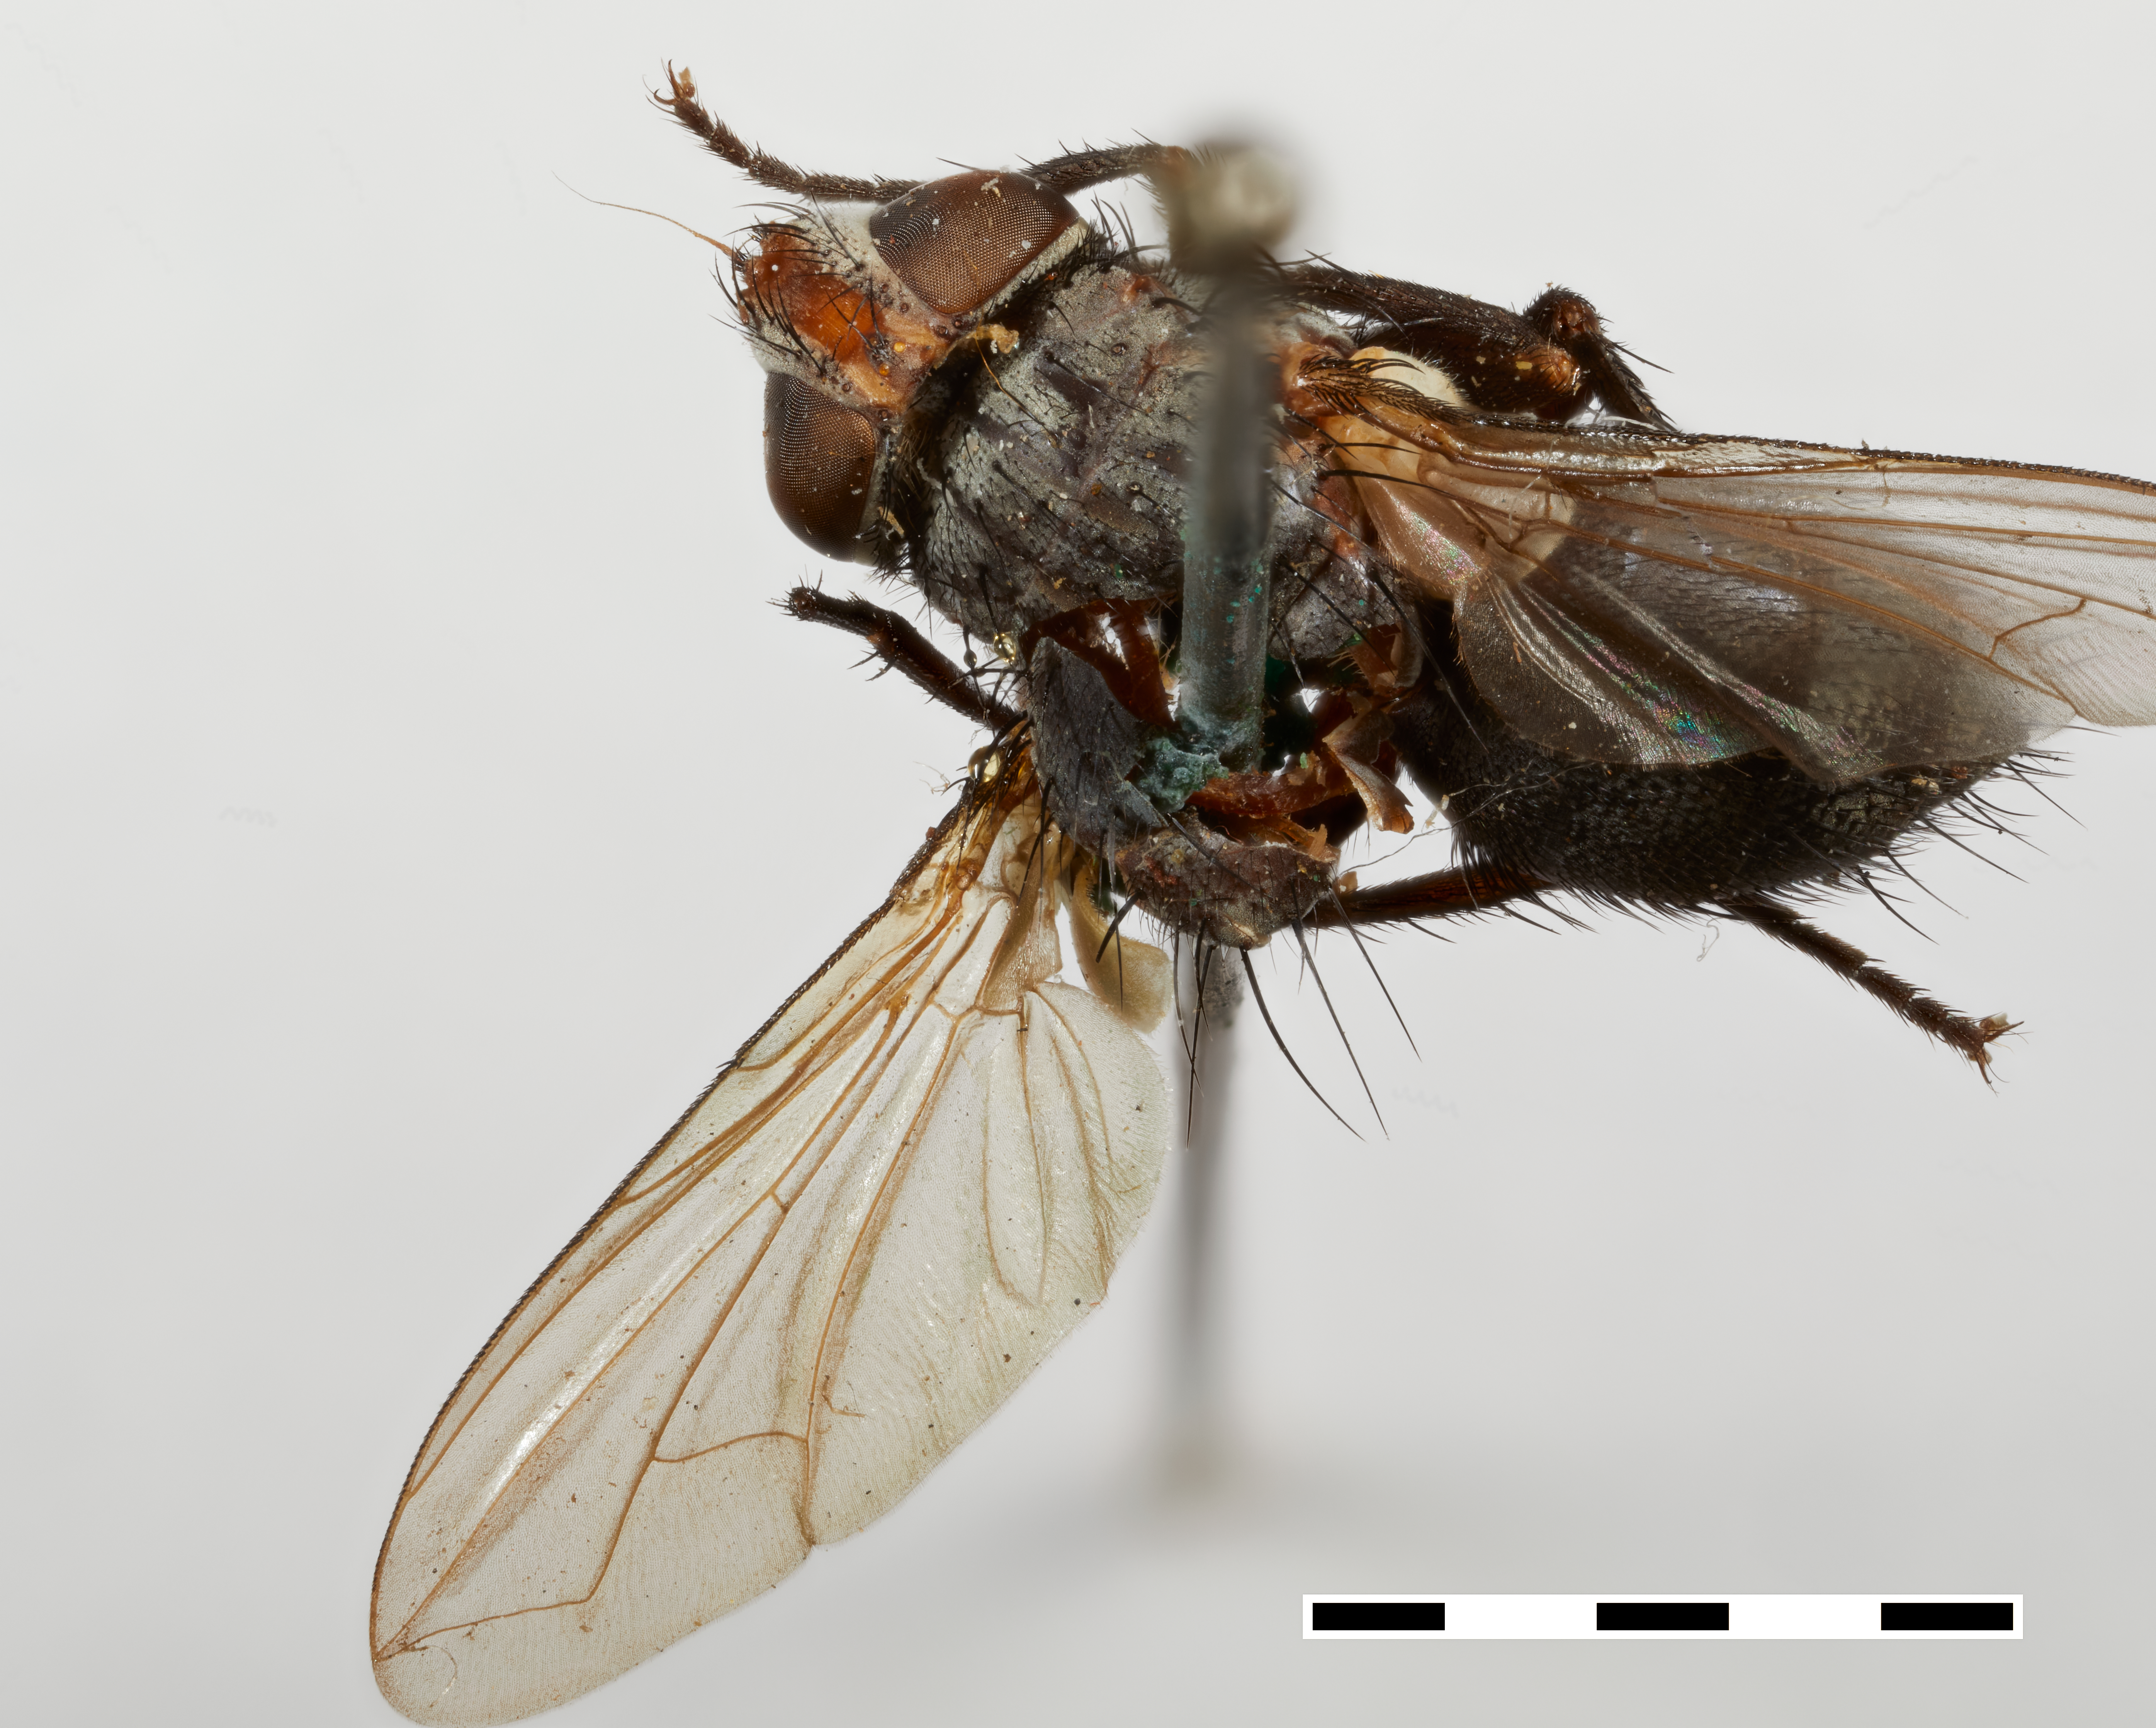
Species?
Viviania lachnosternae
